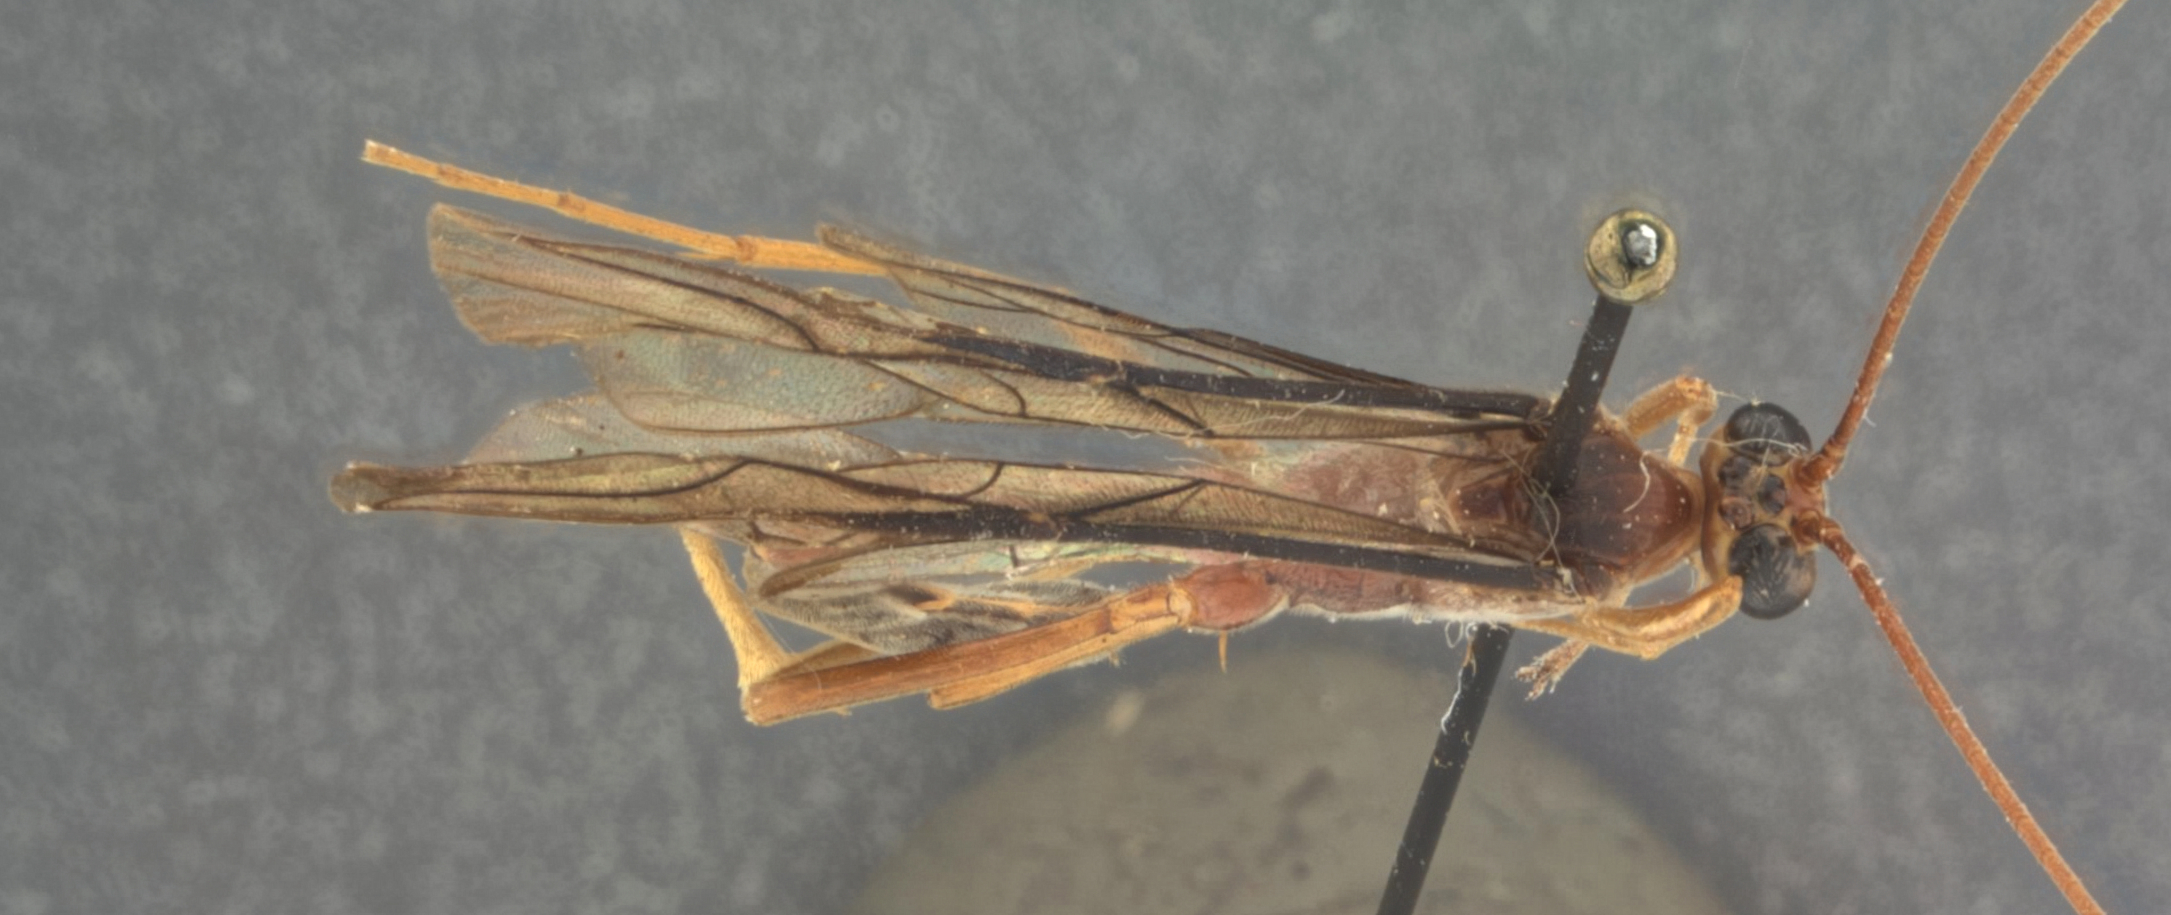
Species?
Enicospilus mythrus
